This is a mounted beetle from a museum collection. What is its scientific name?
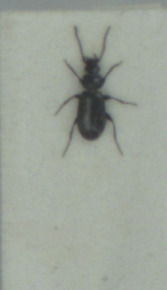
Microlestes maurus
